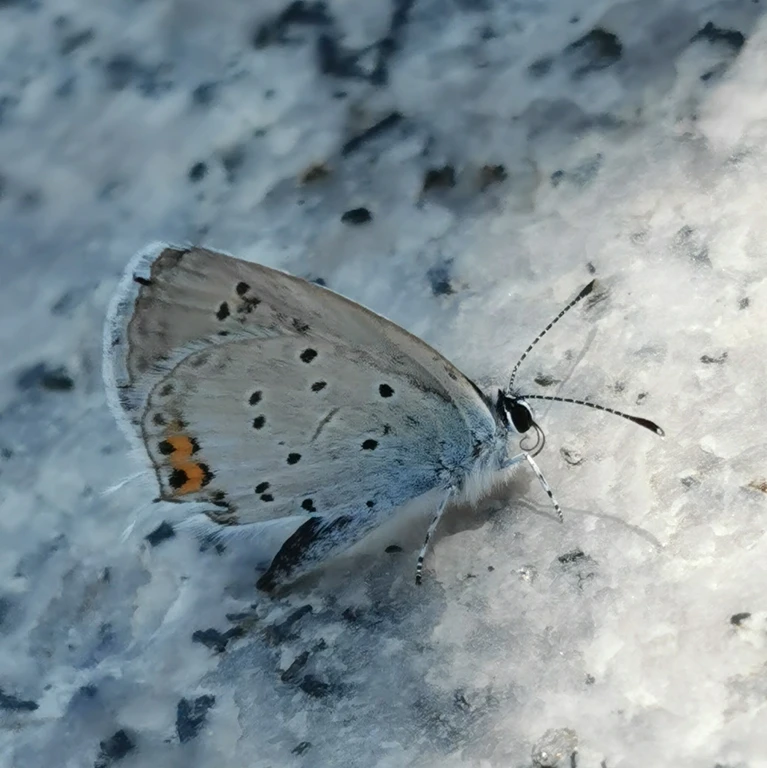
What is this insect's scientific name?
Cupido argiades (also Elkalyce argiades)
